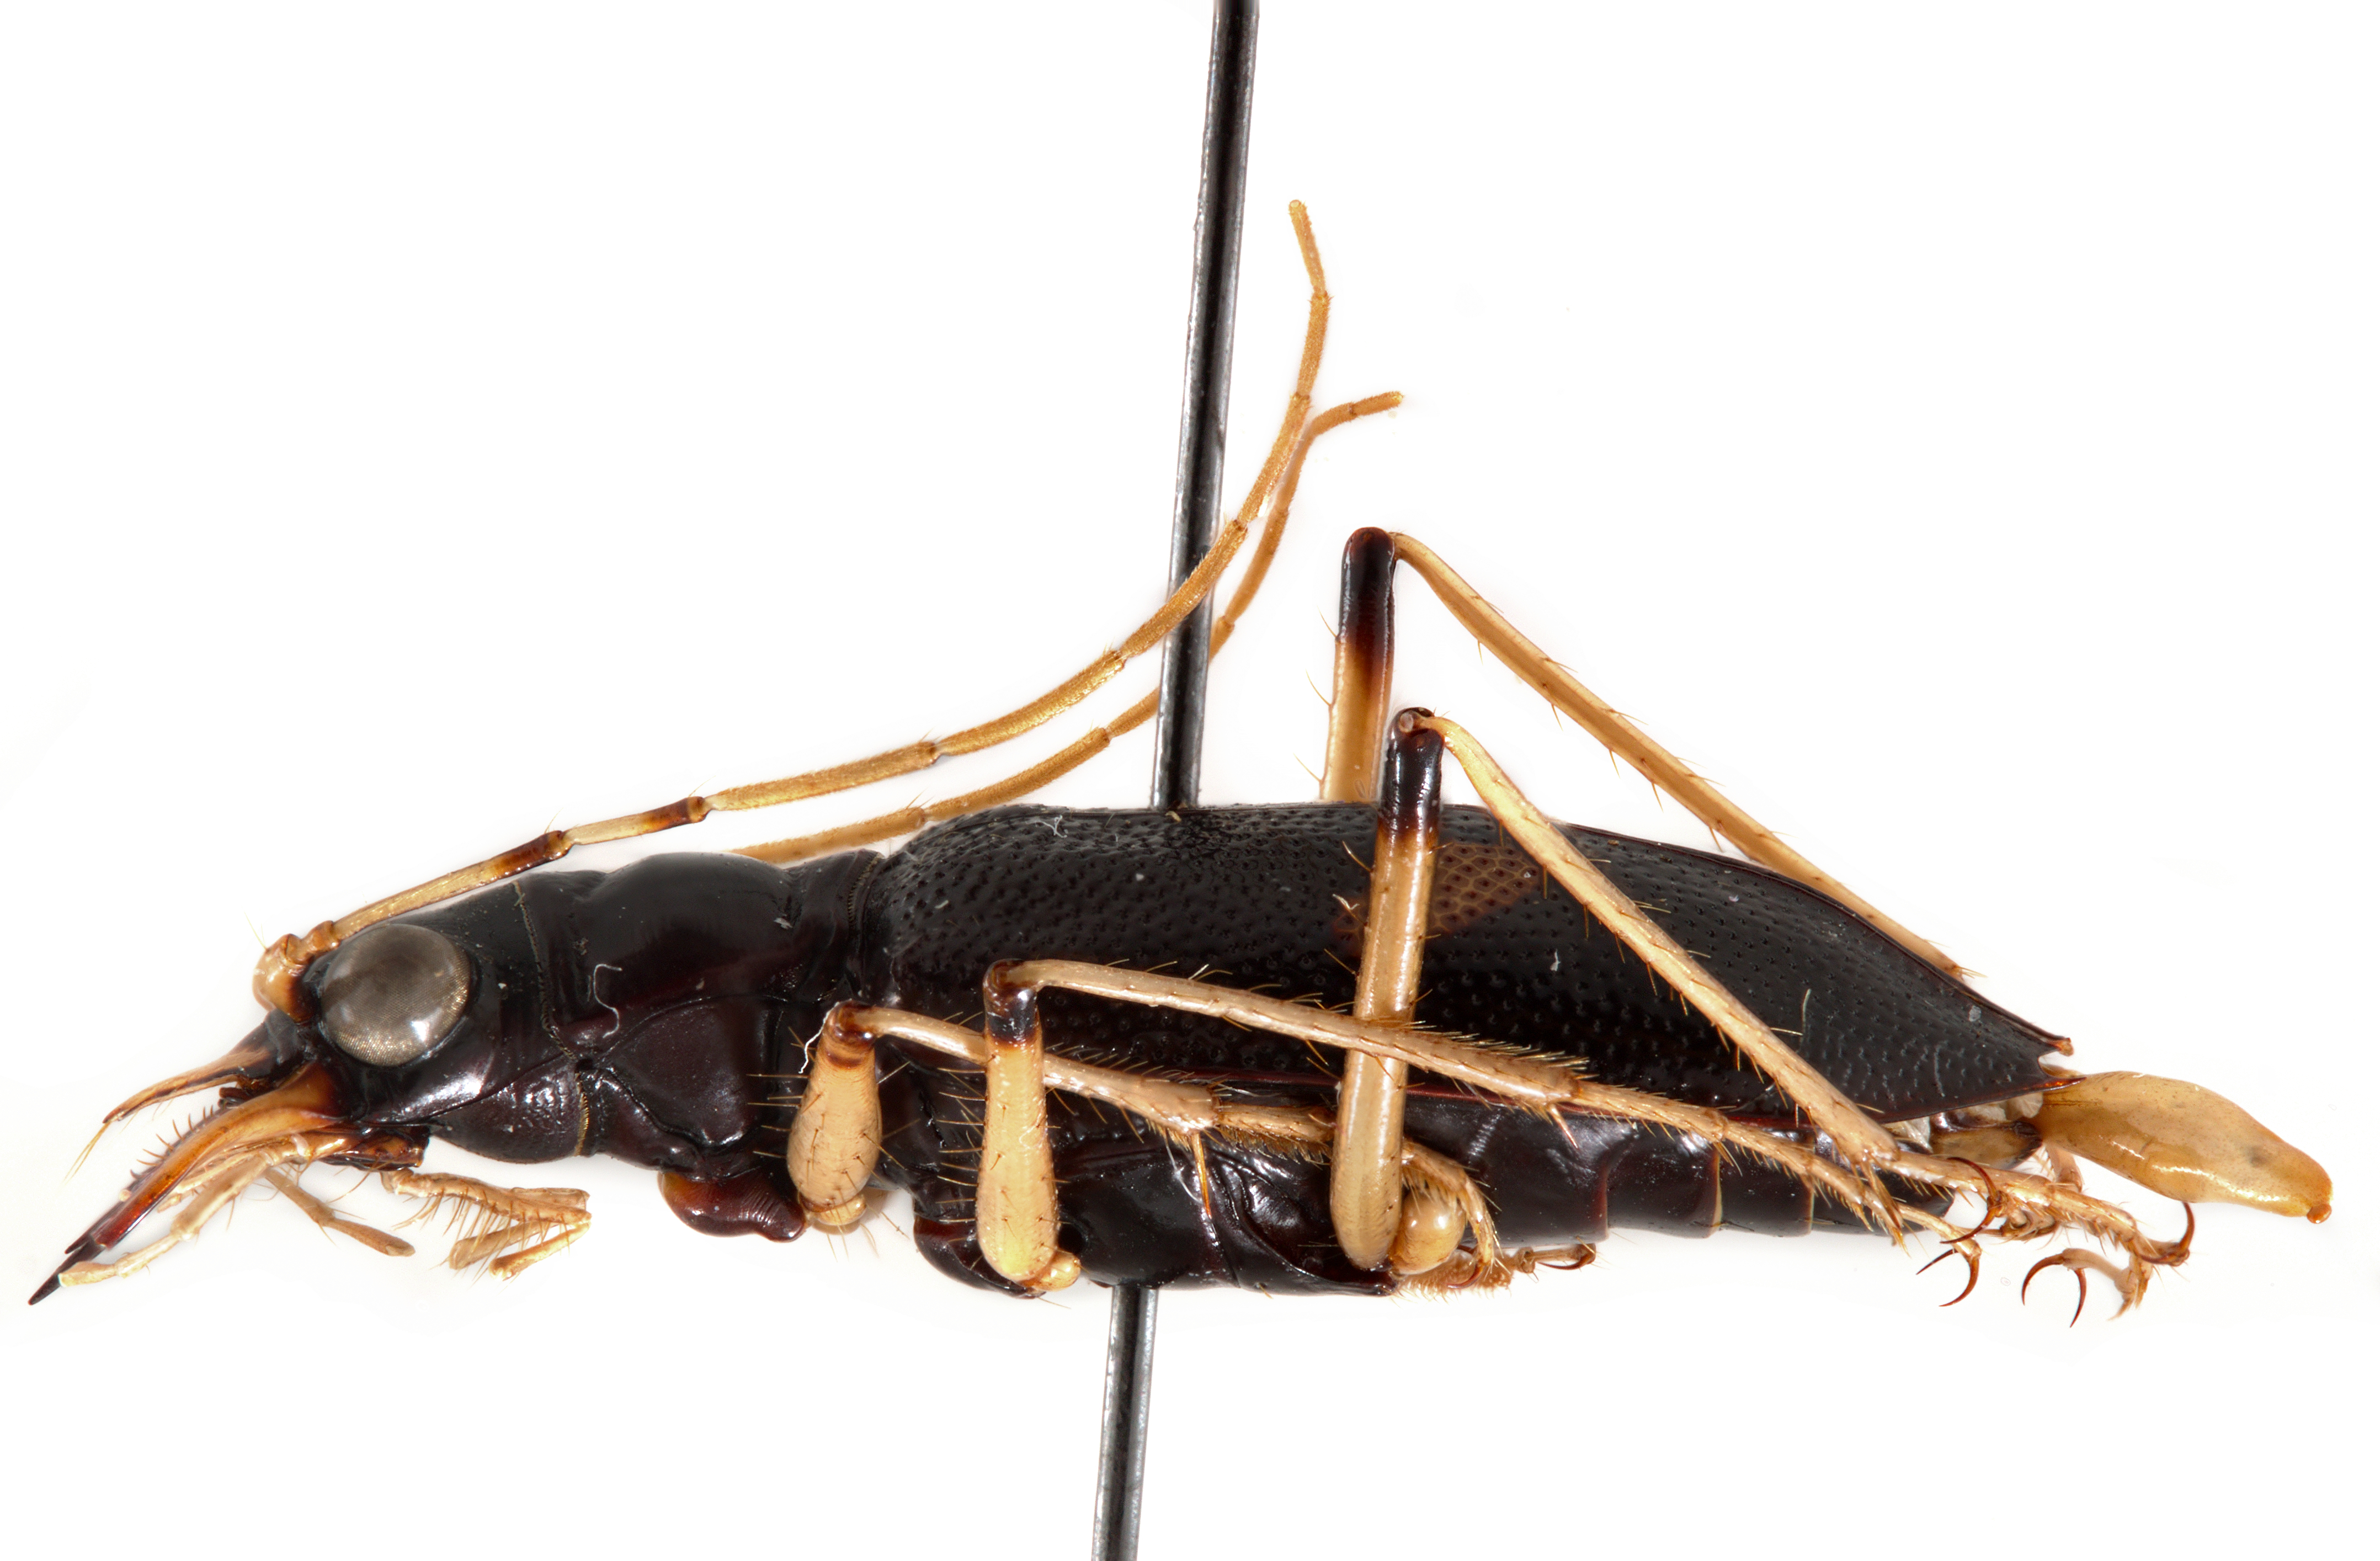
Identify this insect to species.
Oxycheila bolivari
